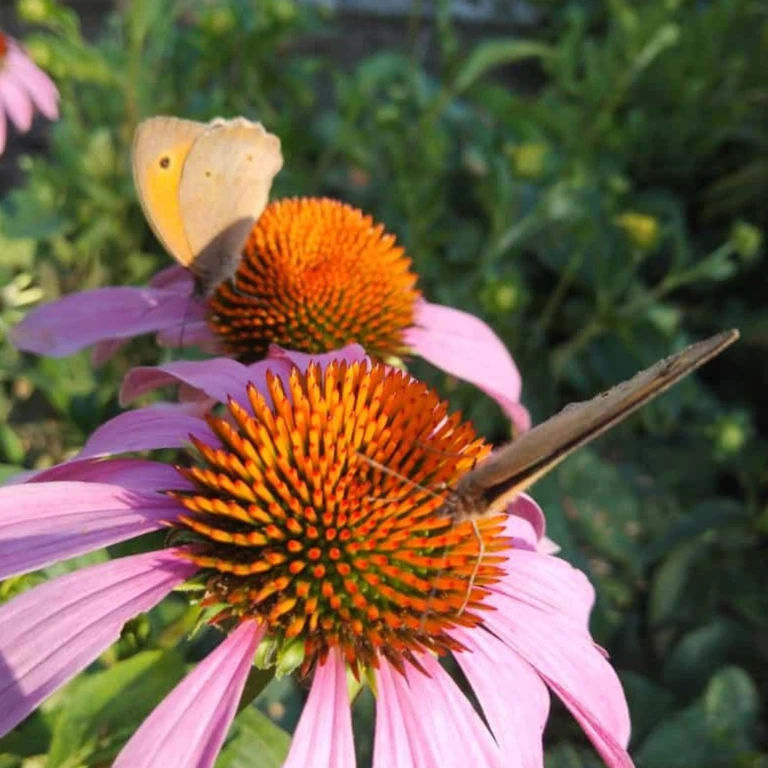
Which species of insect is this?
Maniola jurtina
